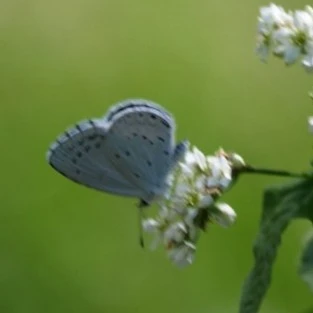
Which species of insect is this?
Celastrina argiolus
